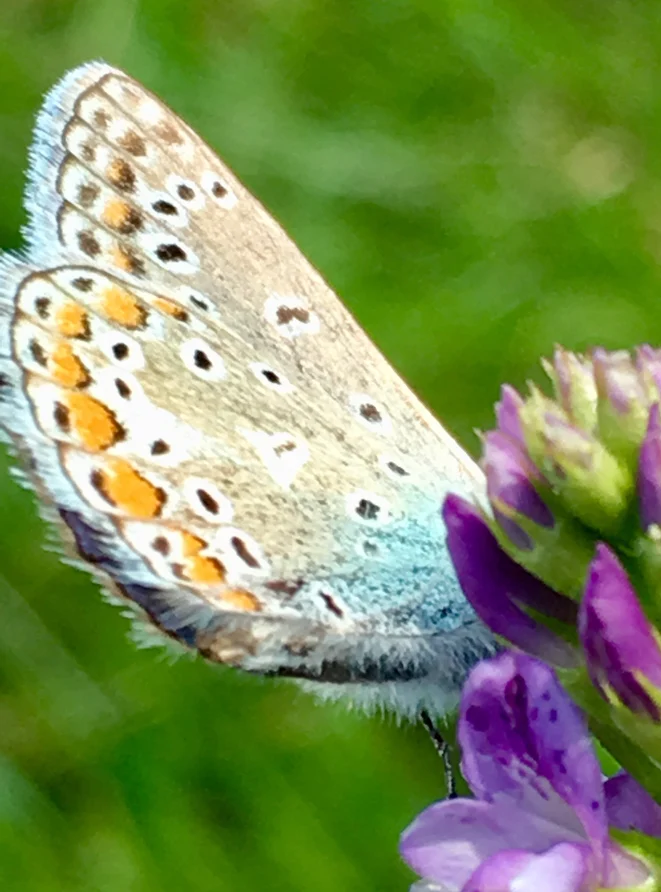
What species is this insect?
Polyommatus icarus
